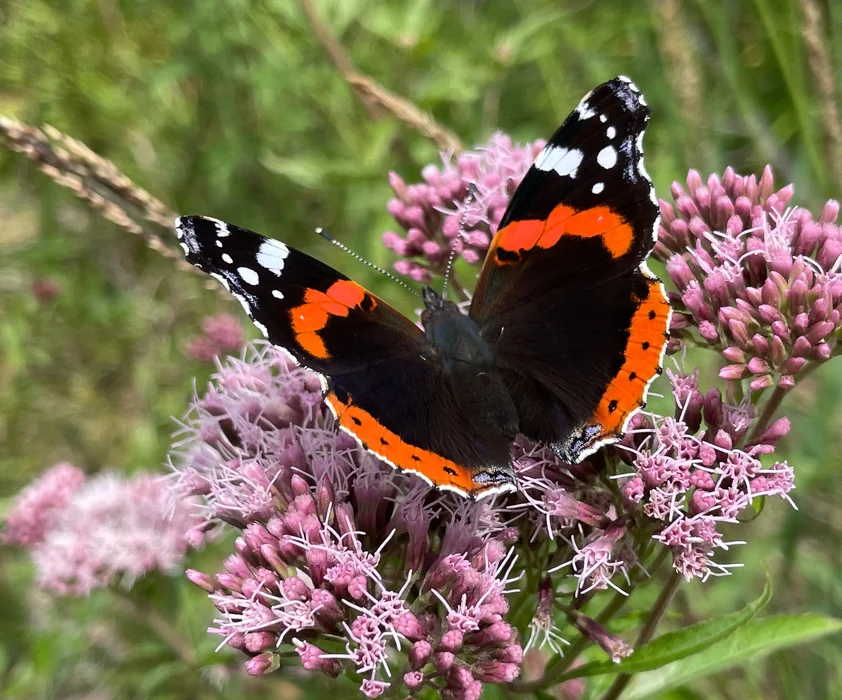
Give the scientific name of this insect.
Vanessa atalanta
